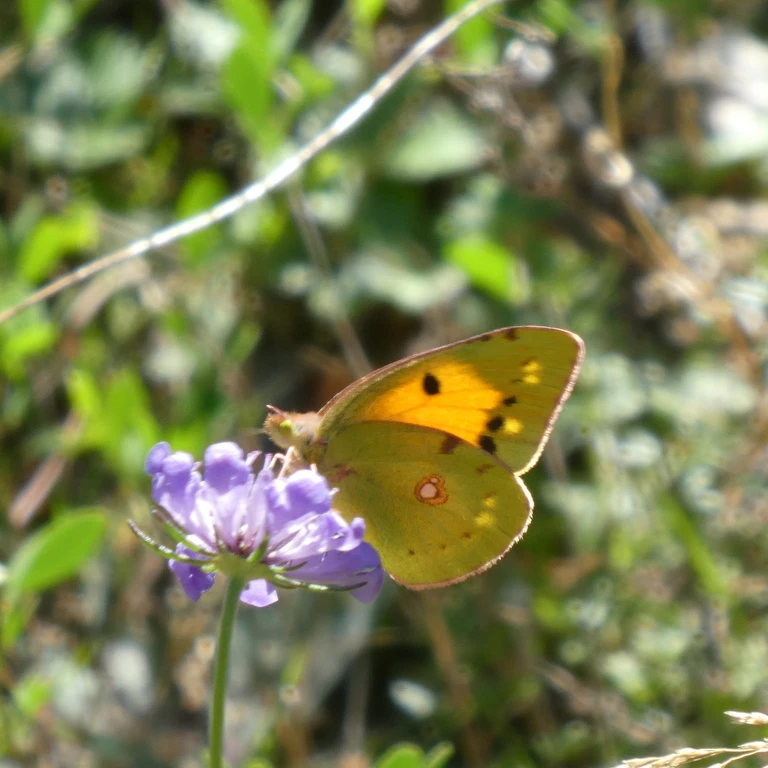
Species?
Colias croceus
